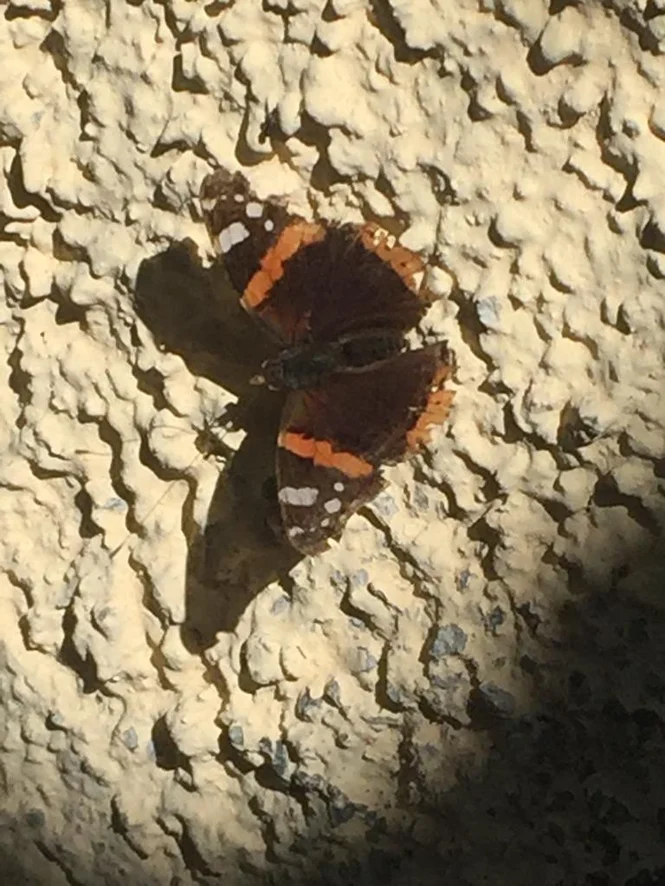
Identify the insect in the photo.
Vanessa atalanta
